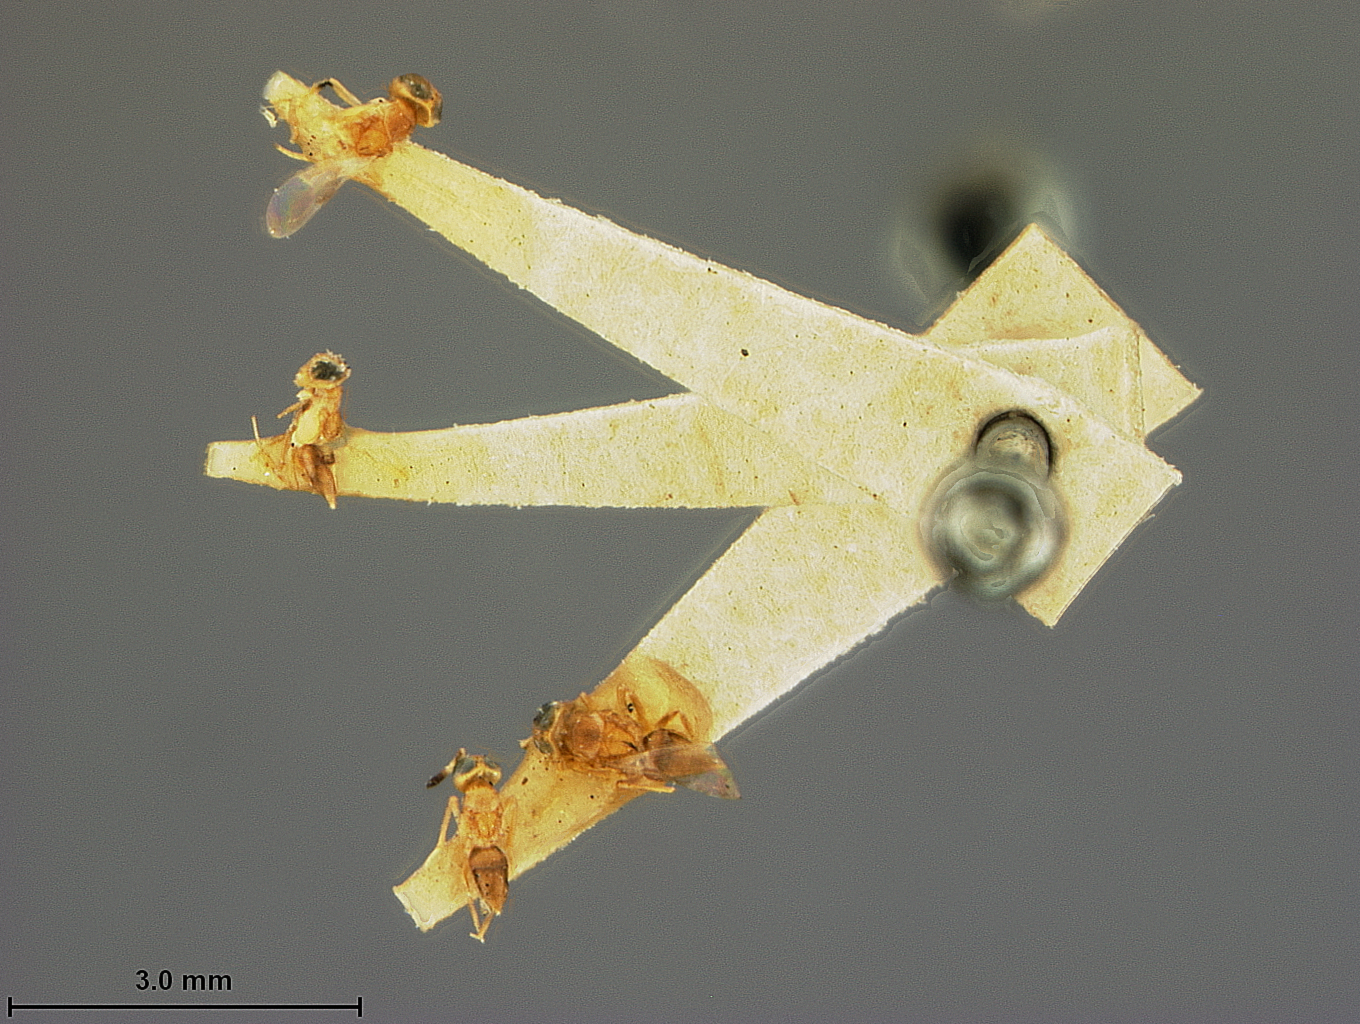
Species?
Cheiloneurus swezeyi
